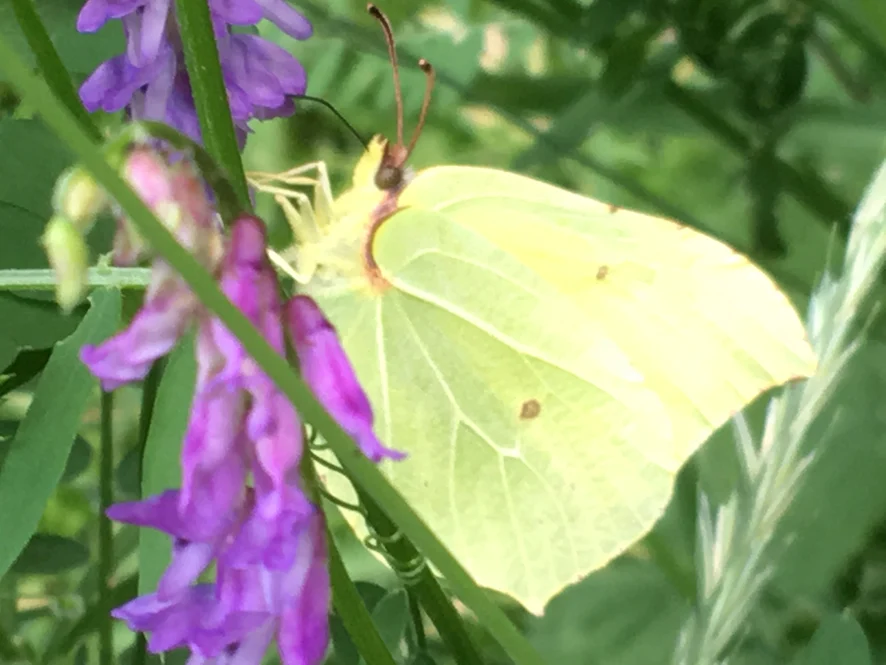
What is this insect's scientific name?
Gonepteryx rhamni
